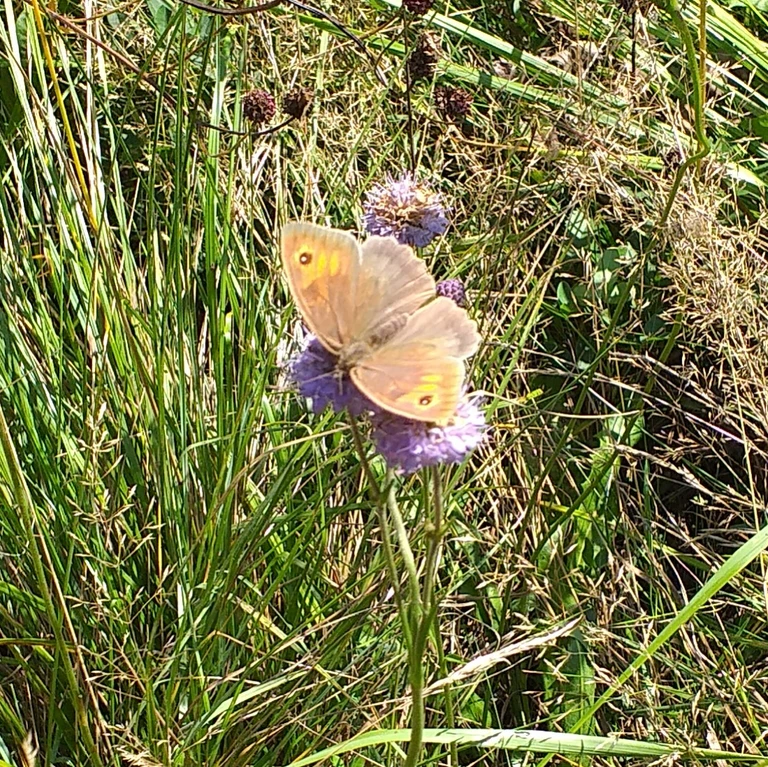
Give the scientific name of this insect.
Maniola jurtina
